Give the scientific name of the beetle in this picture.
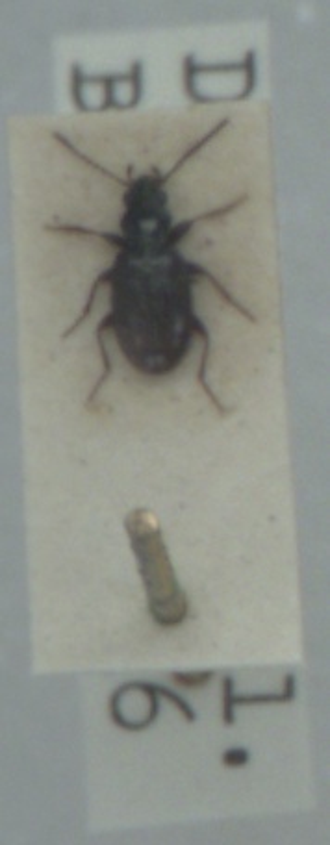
Bembidion normannum
